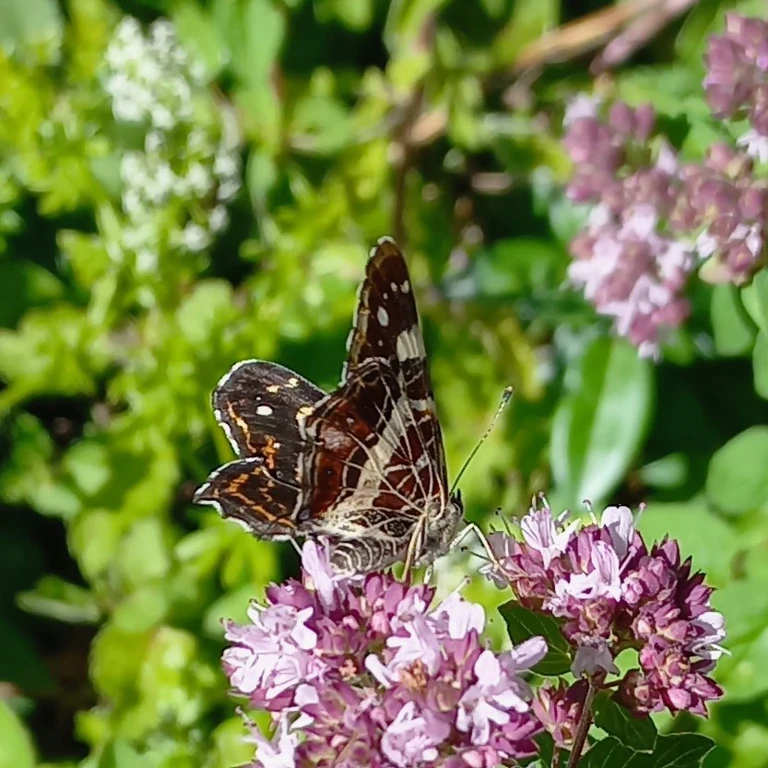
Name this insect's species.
Araschnia levana
